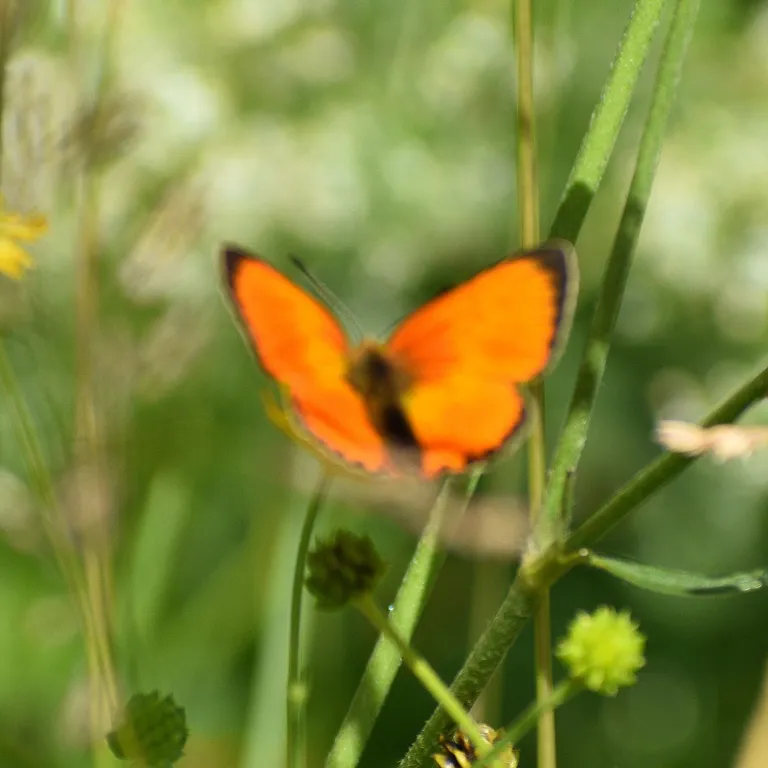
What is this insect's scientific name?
Lycaena virgaureae
